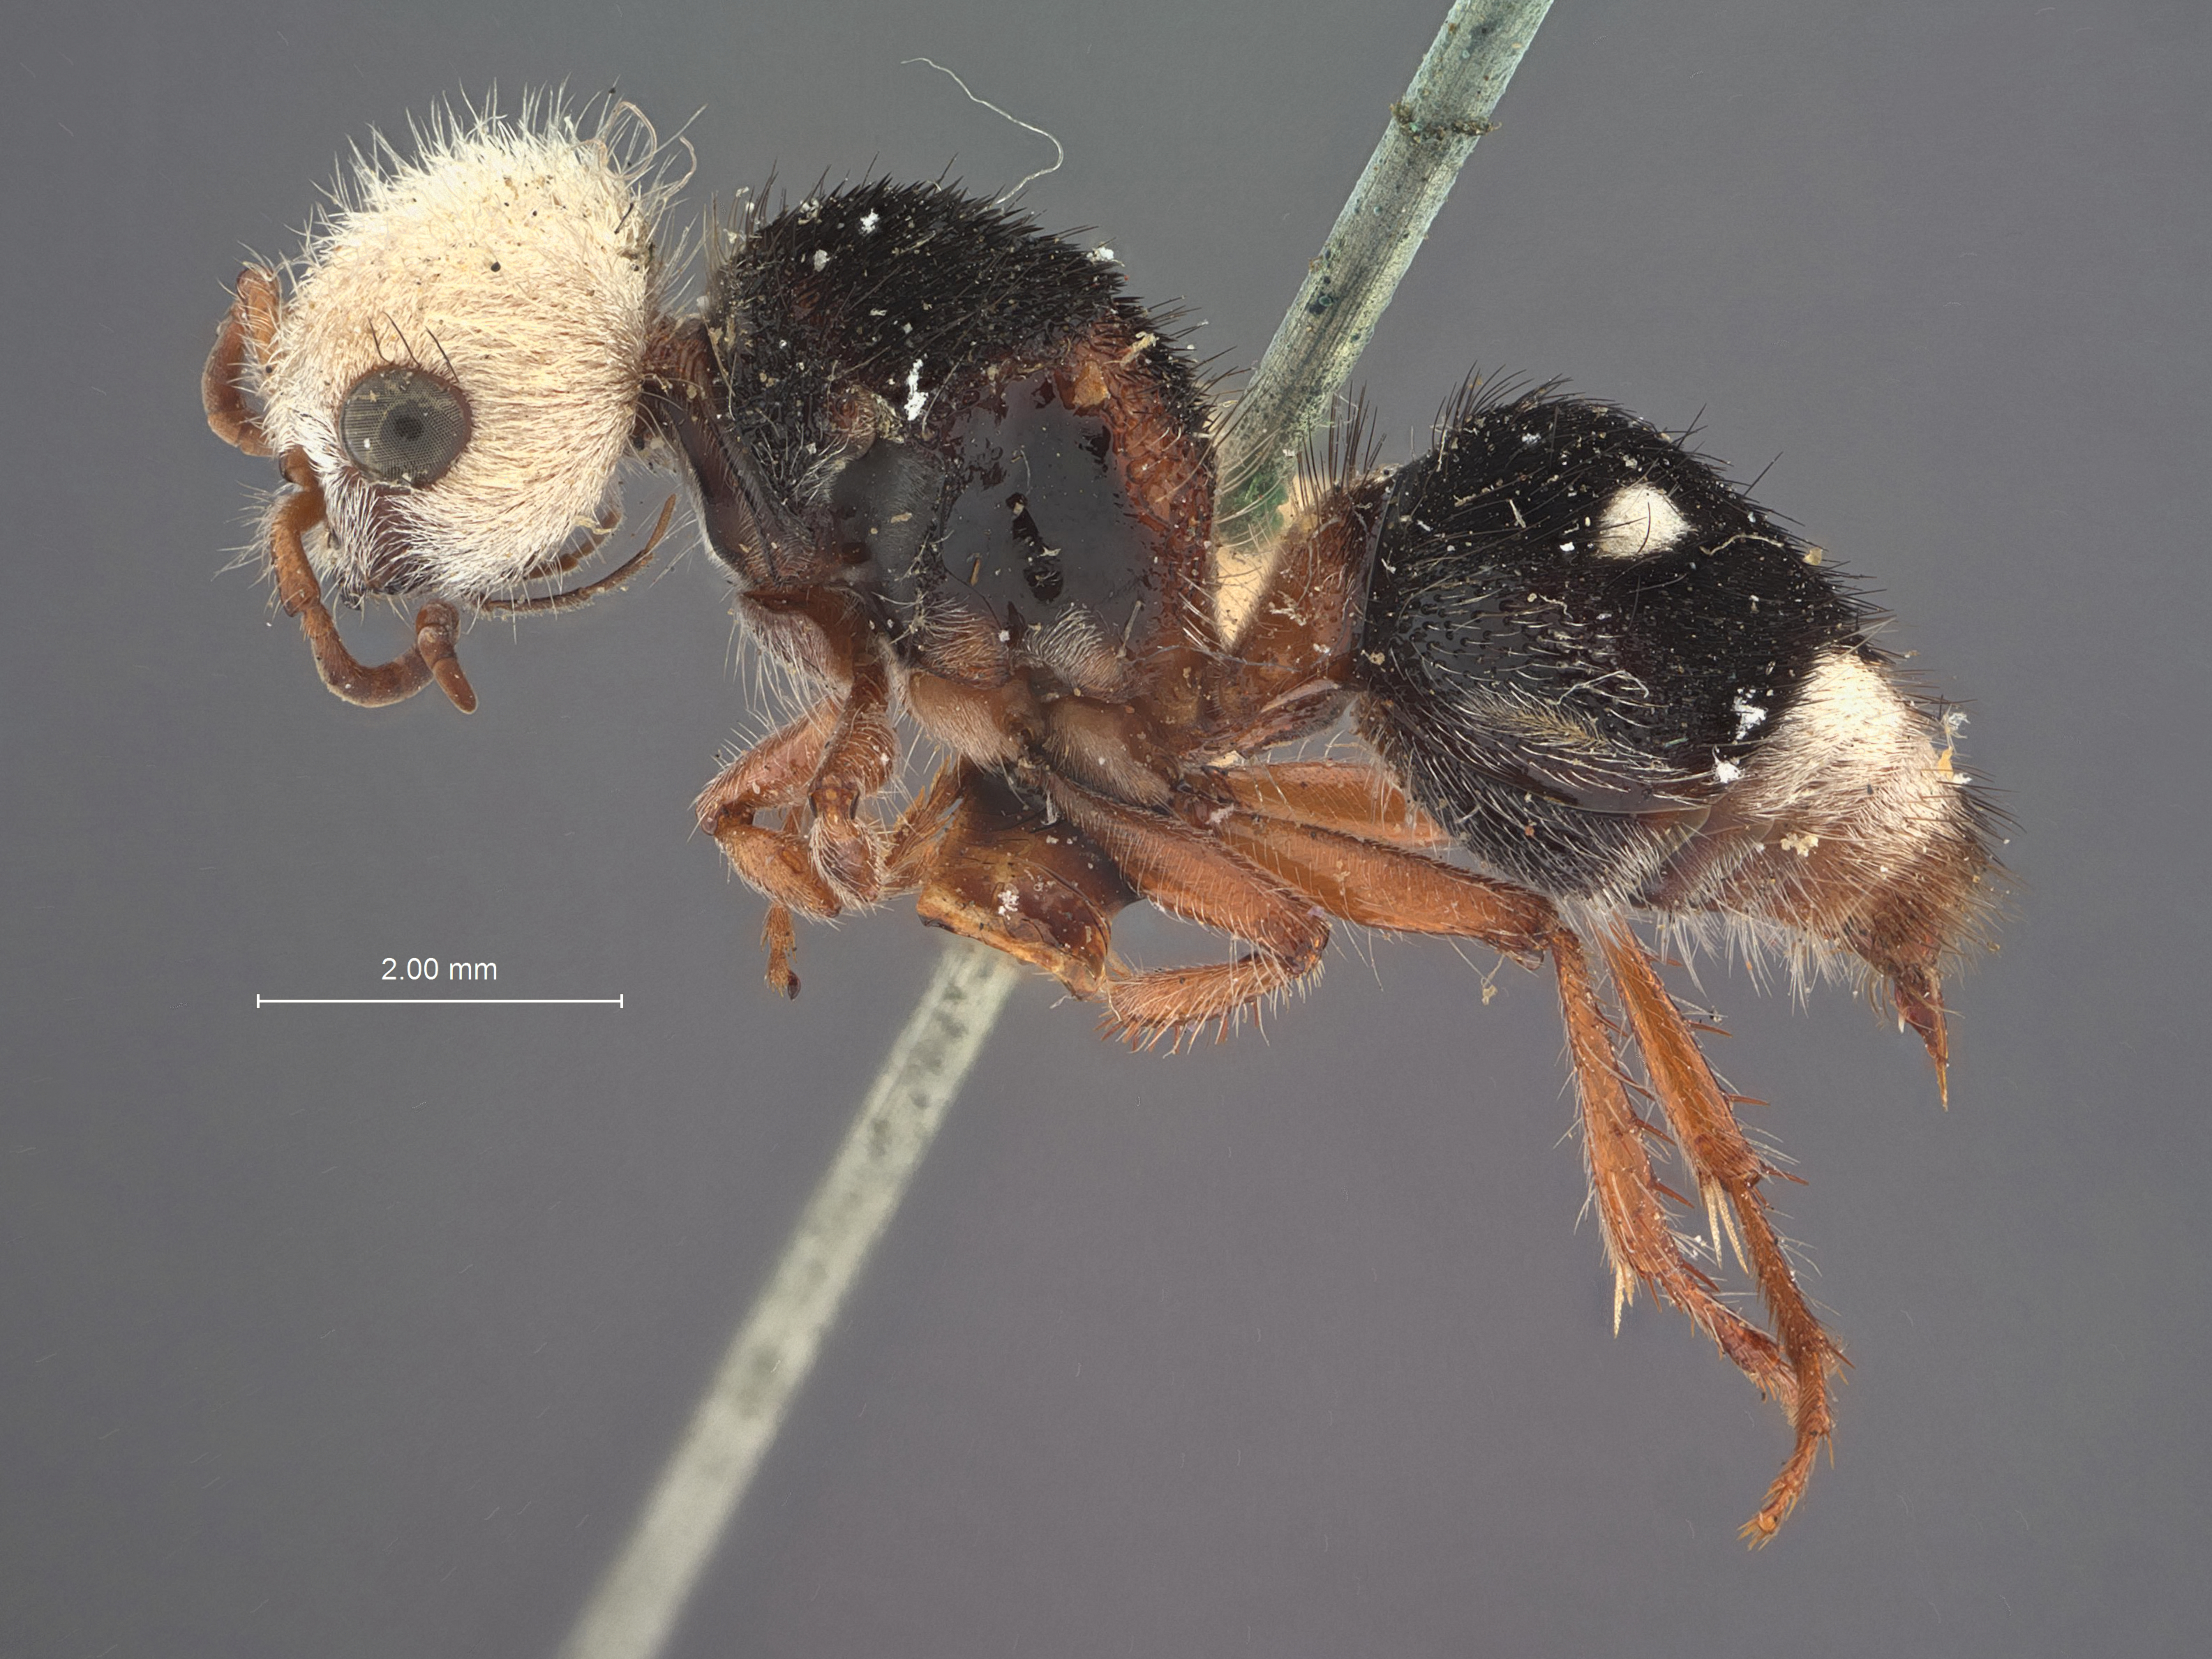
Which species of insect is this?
Sphaeropthalma cargilli
